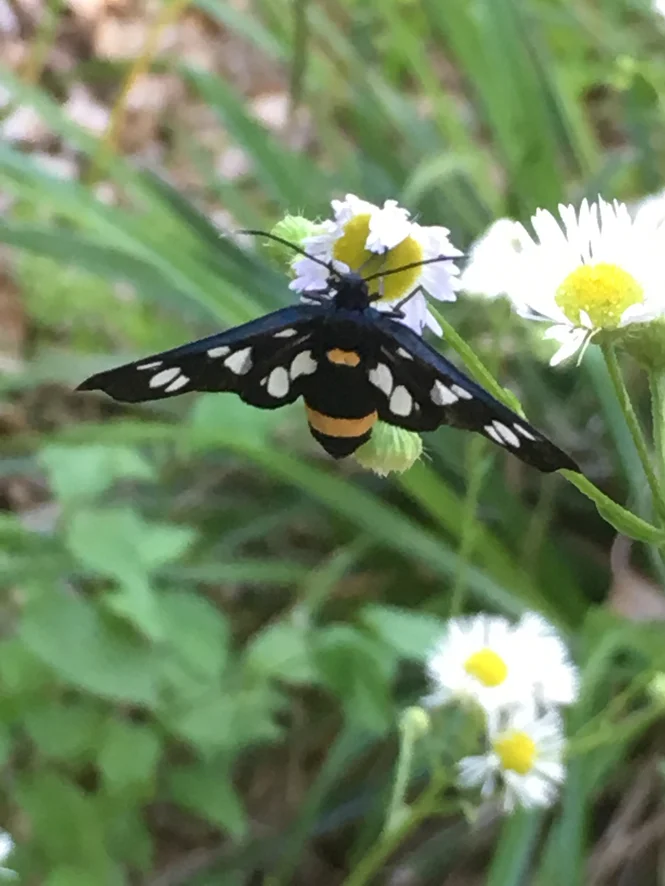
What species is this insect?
Amata phegea
